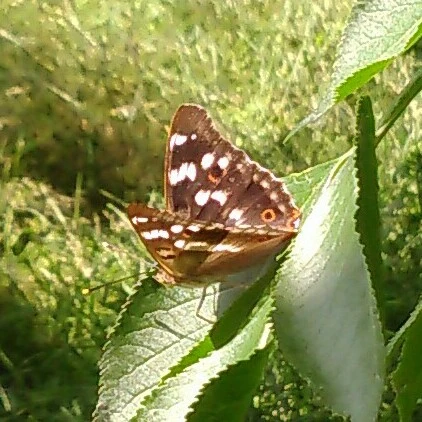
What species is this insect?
Apatura ilia
